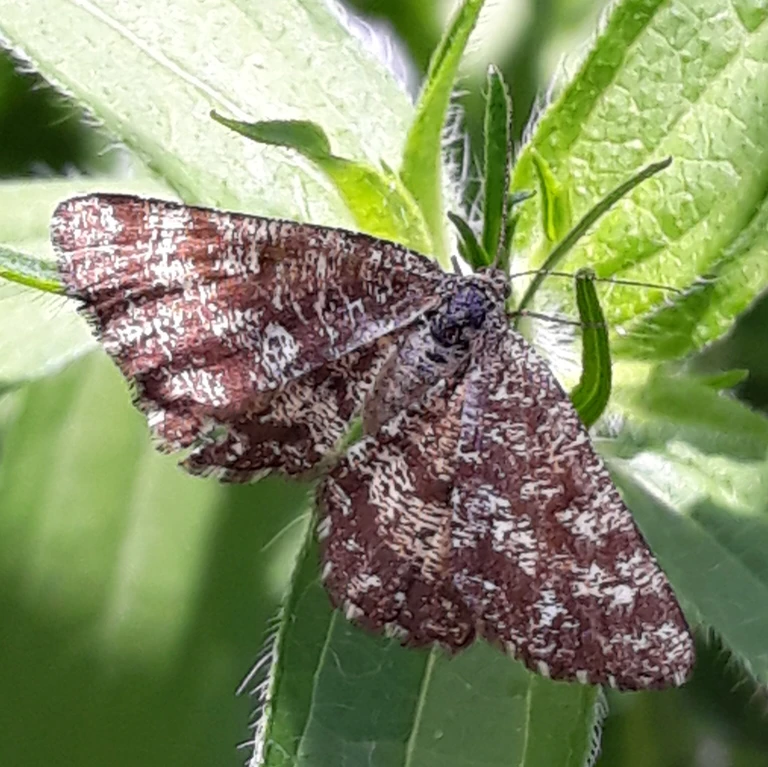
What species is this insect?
Ematurga atomaria
